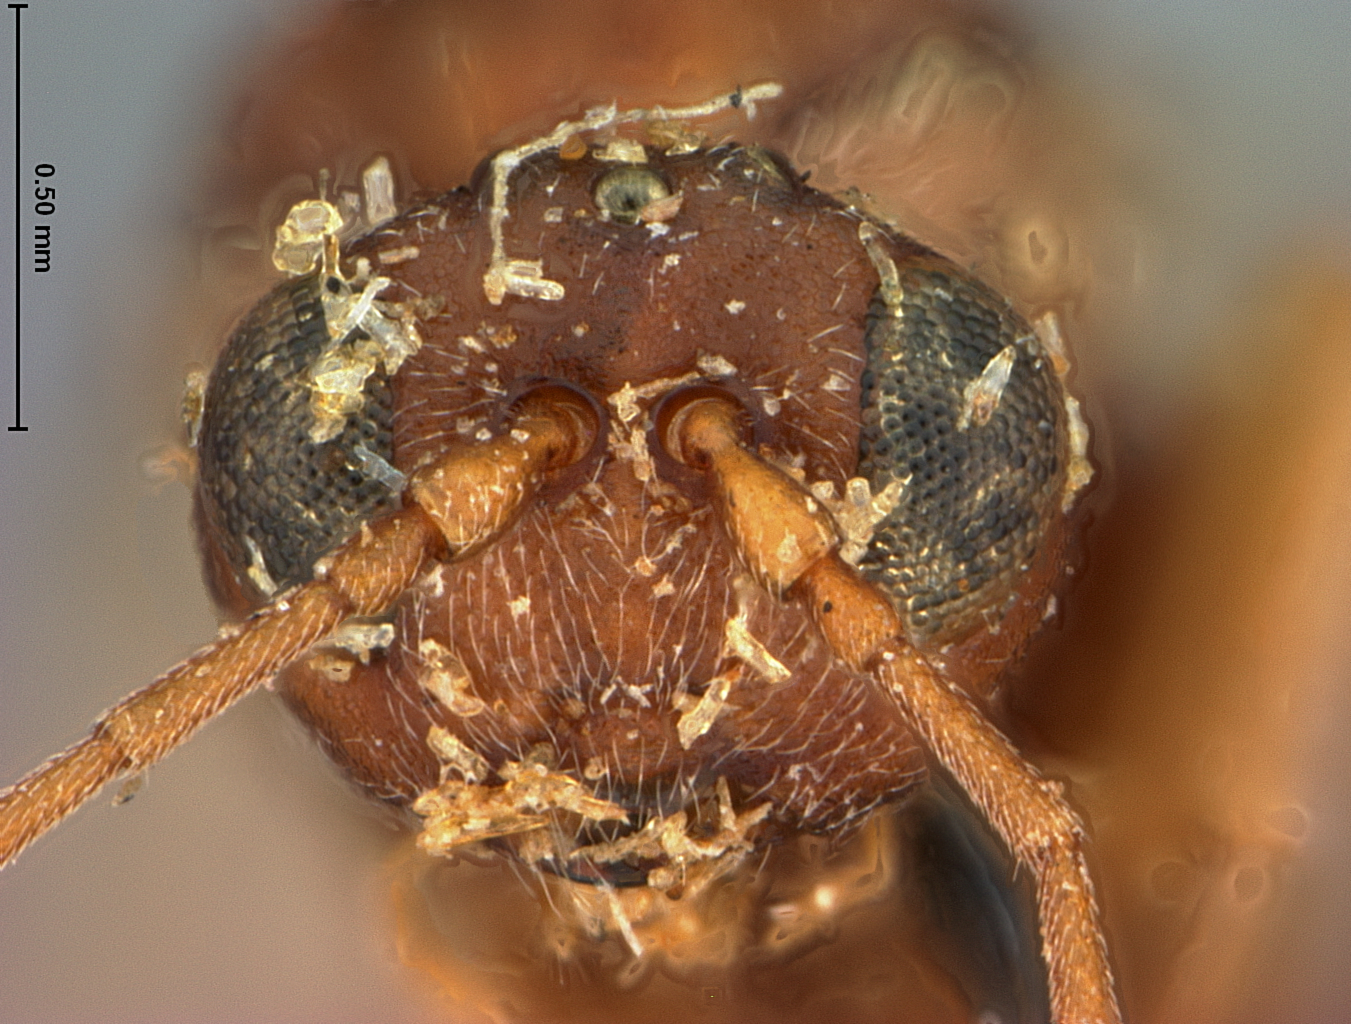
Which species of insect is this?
Andricus chrysolepidis
